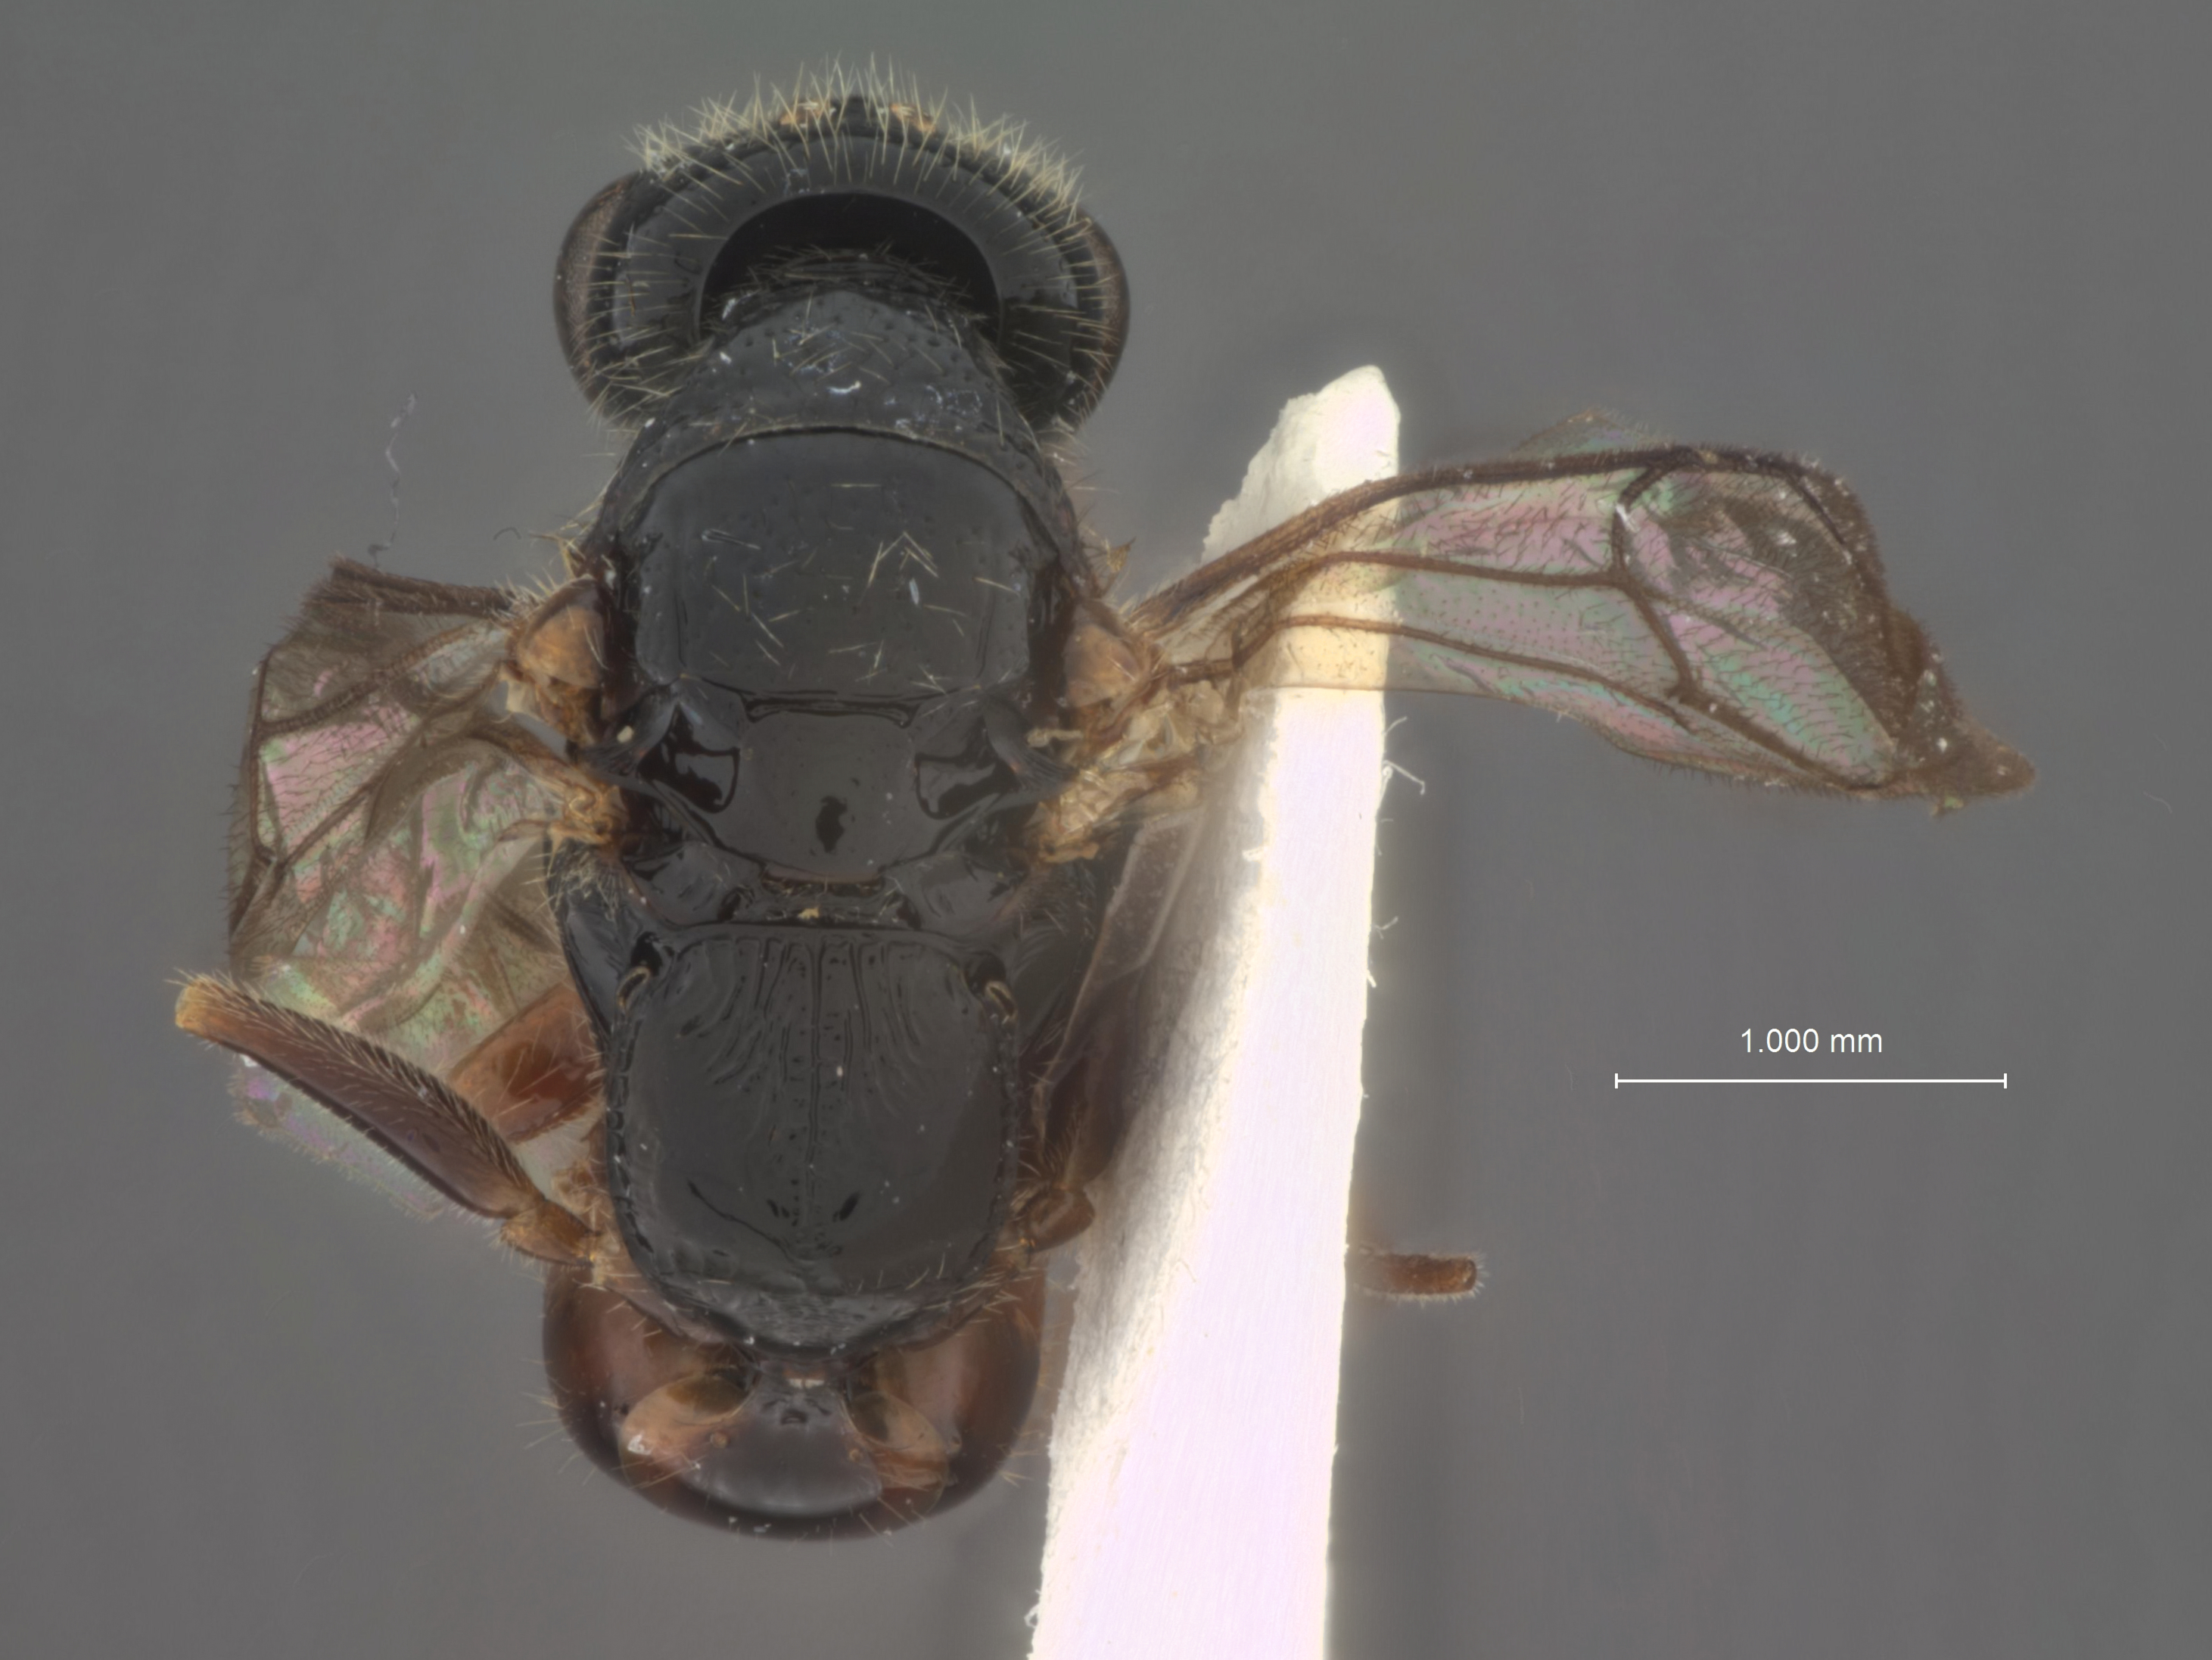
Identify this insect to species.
Apnesia pilicornis
